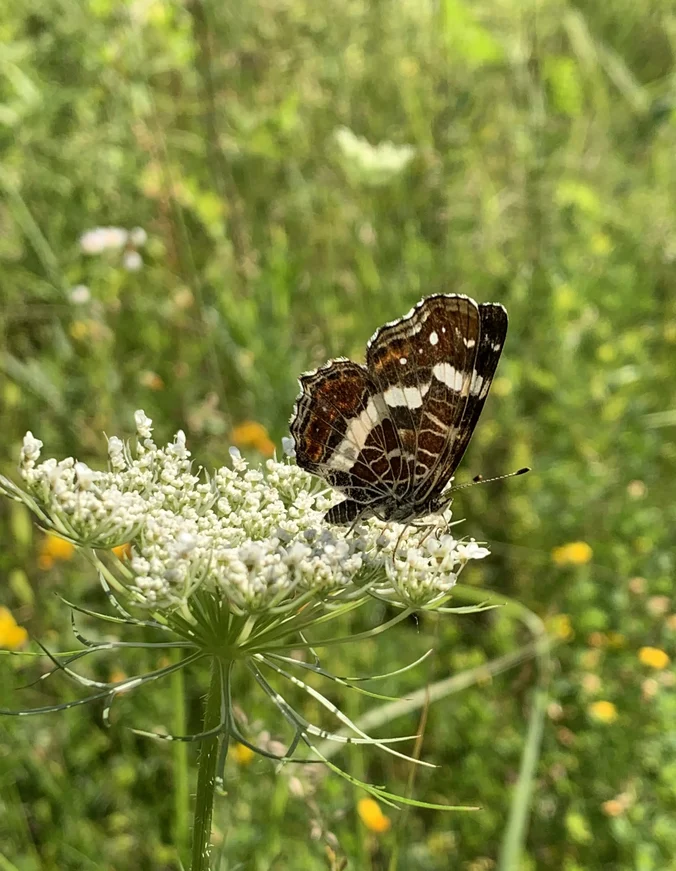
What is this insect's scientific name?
Araschnia levana
